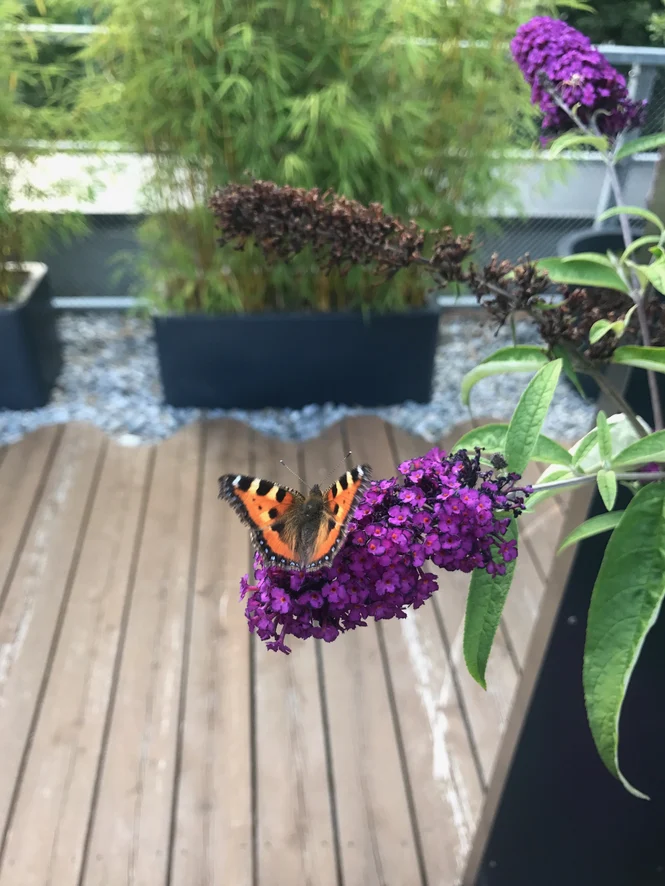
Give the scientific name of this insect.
Aglais urticae
